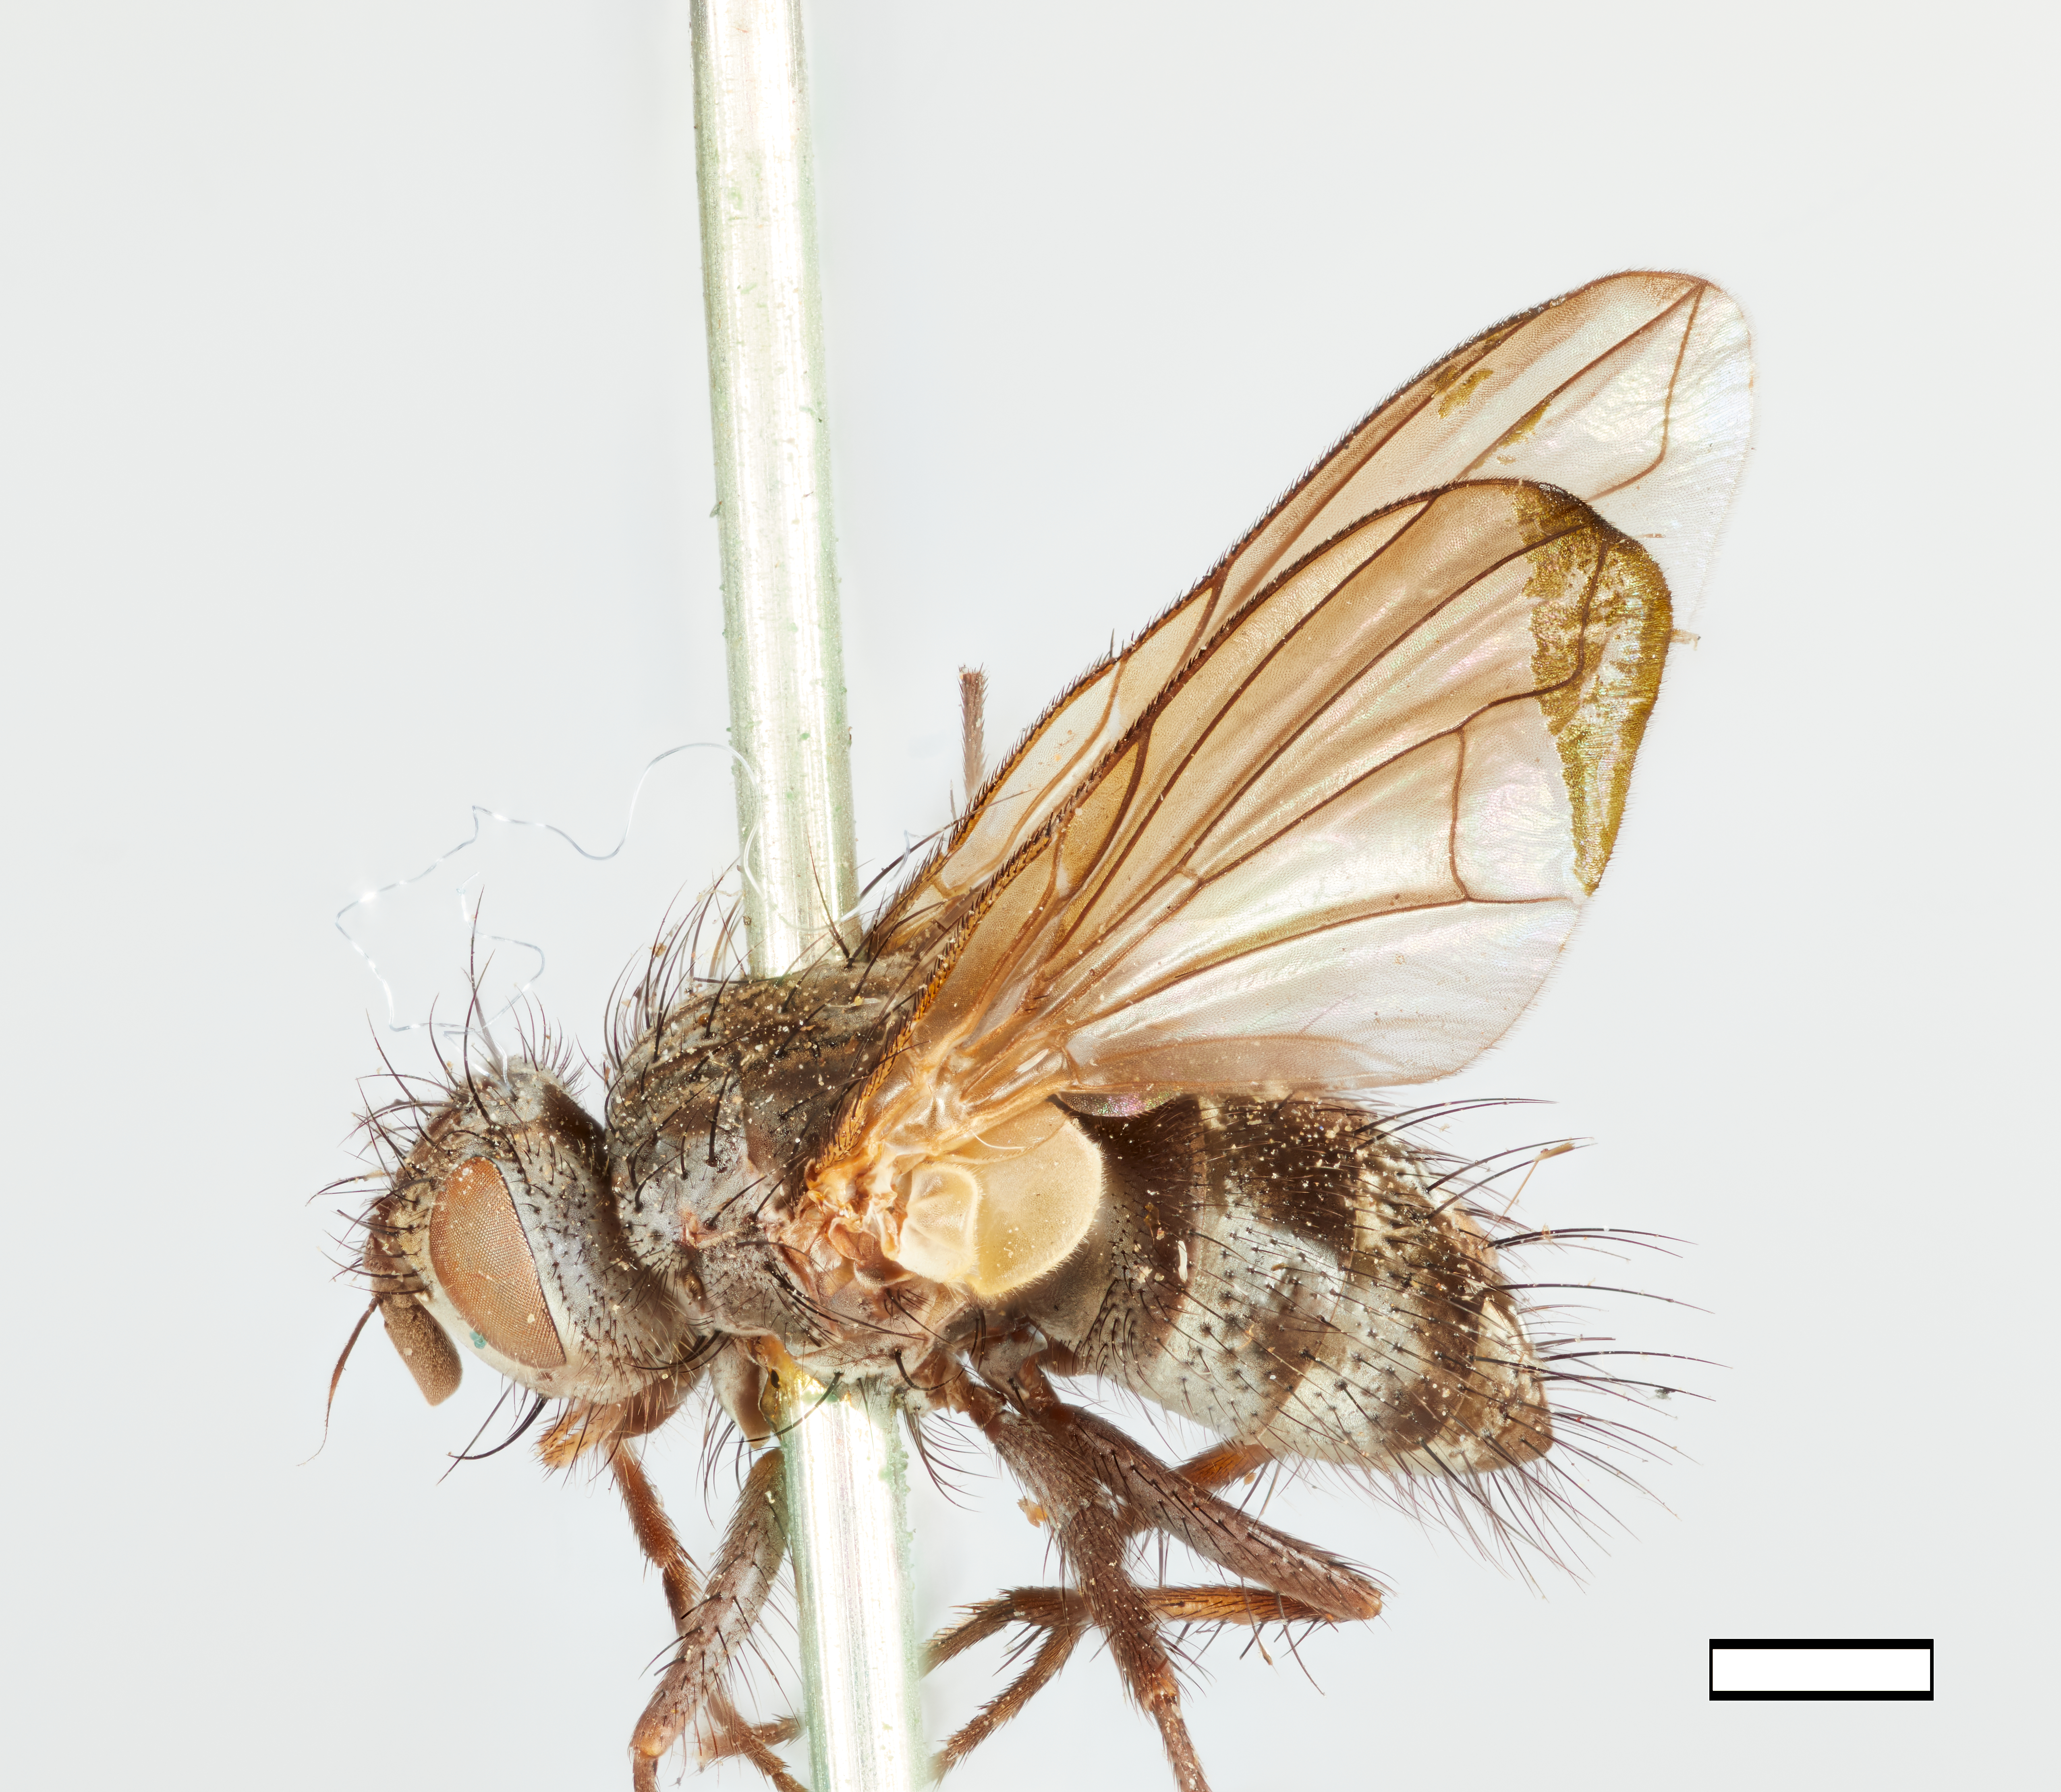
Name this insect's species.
Pseudodidyma pullula
